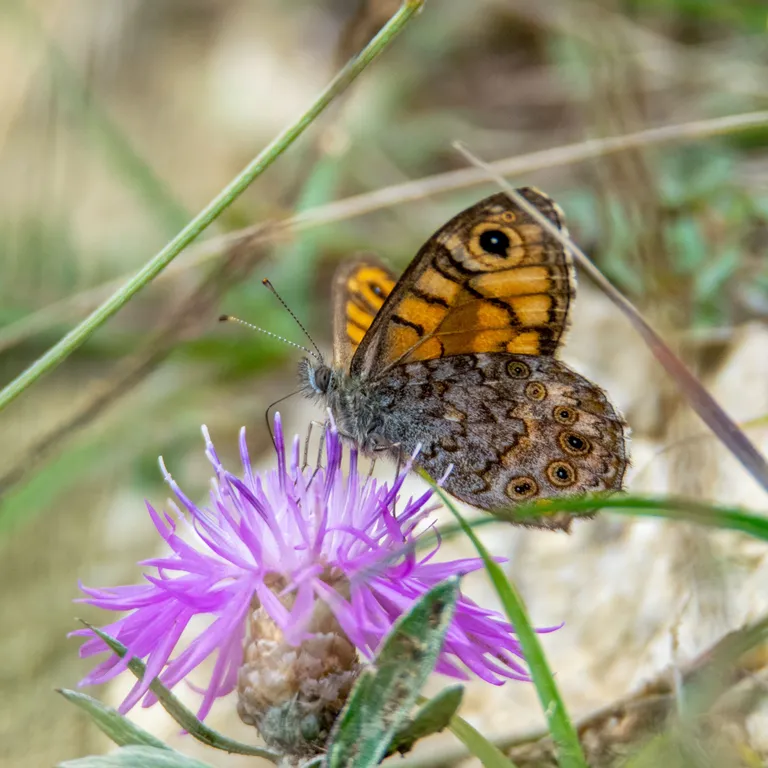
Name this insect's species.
Lasiommata megera (also Pararge megera)
